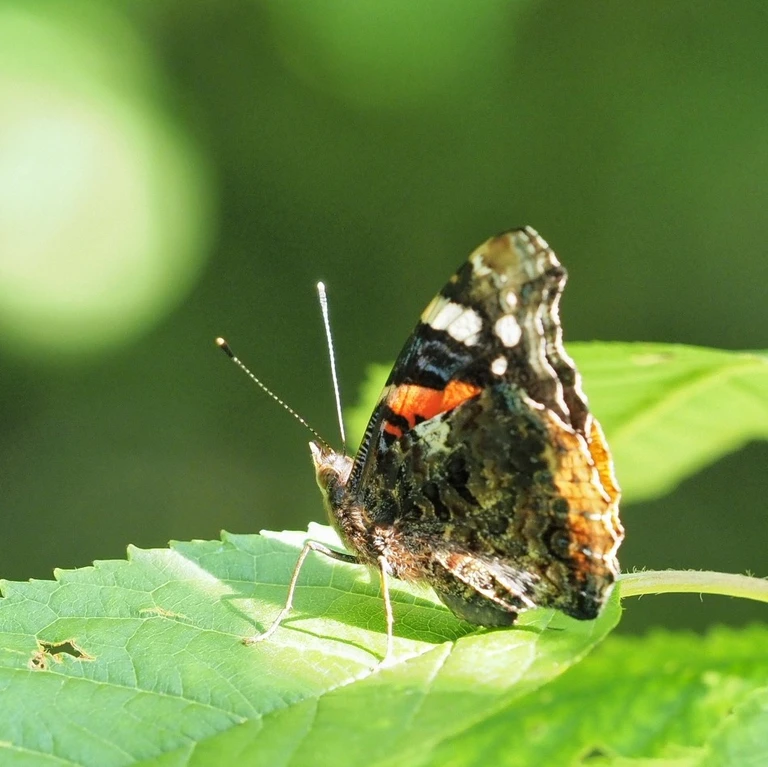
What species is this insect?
Vanessa atalanta
